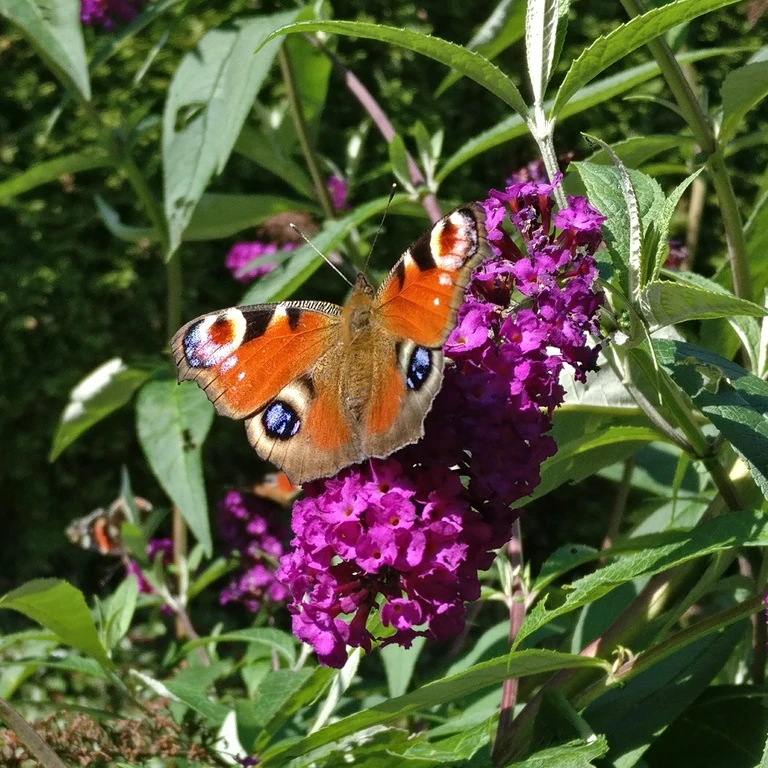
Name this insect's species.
Aglais io
